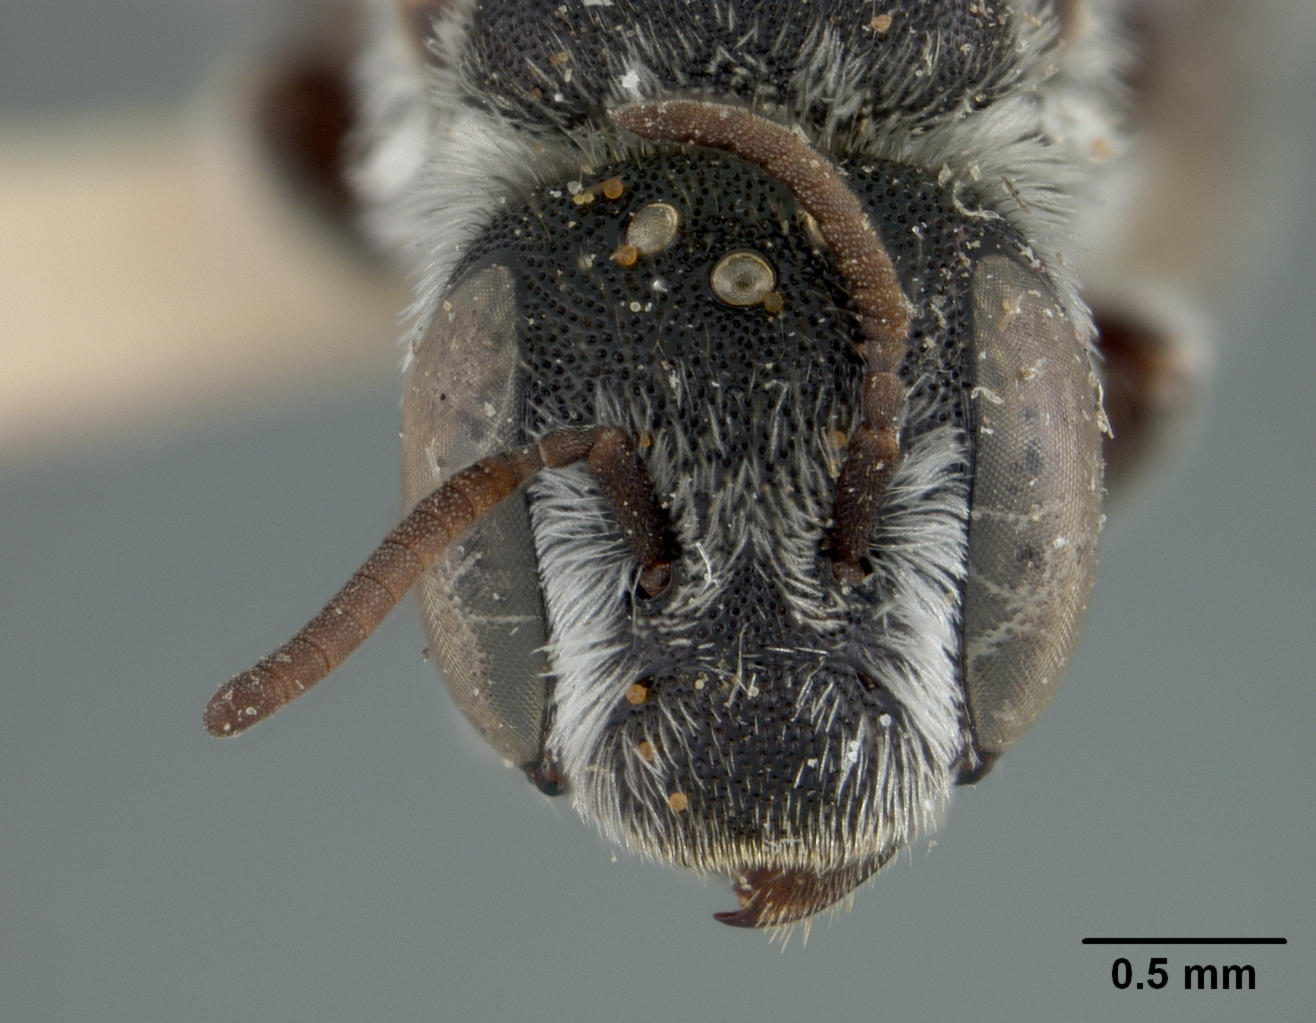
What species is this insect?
Ashmeadiella echinocerei
